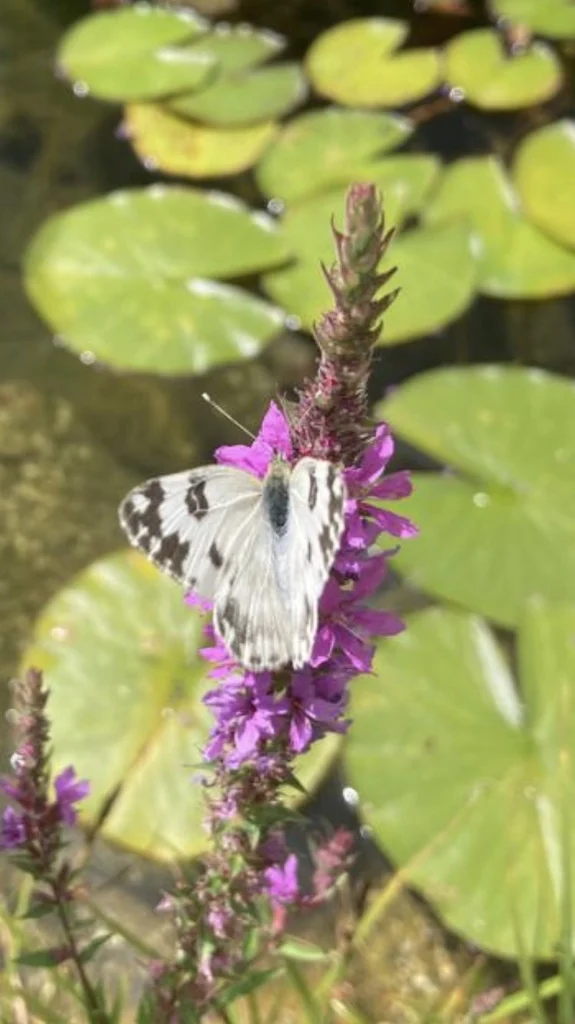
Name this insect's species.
Pontia edusa
